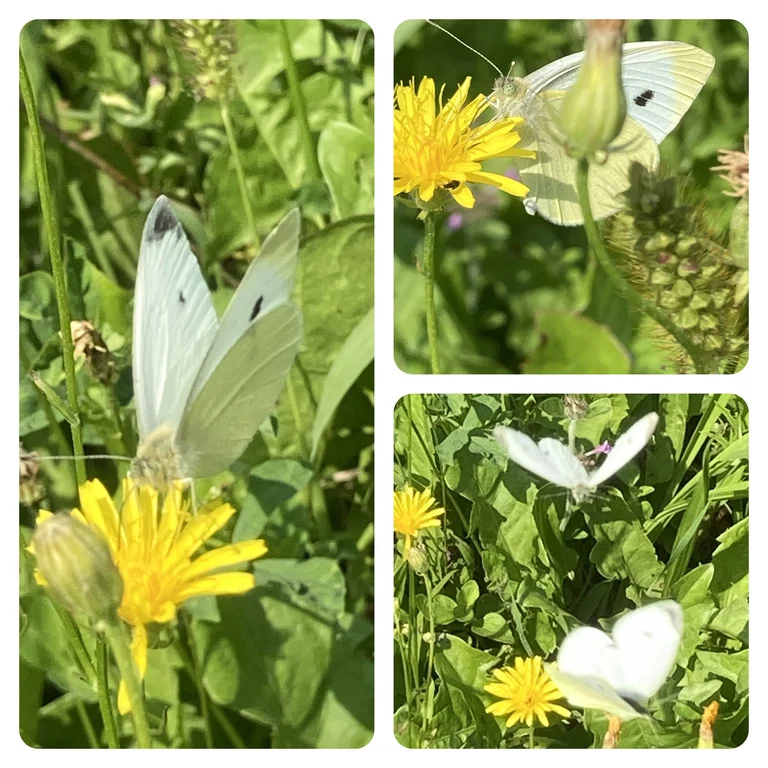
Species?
Pieris rapae
